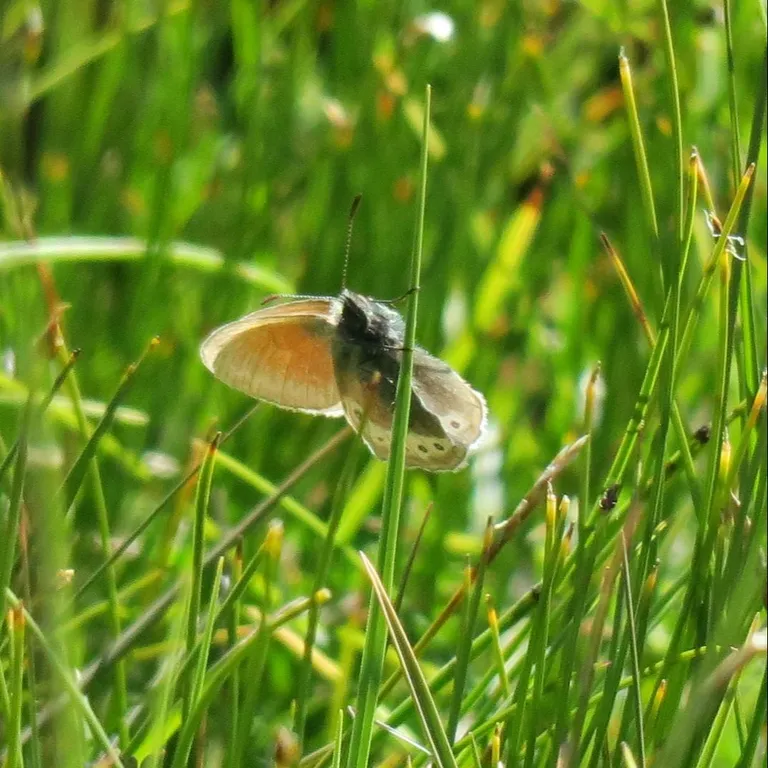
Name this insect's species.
Coenonympha gardetta
